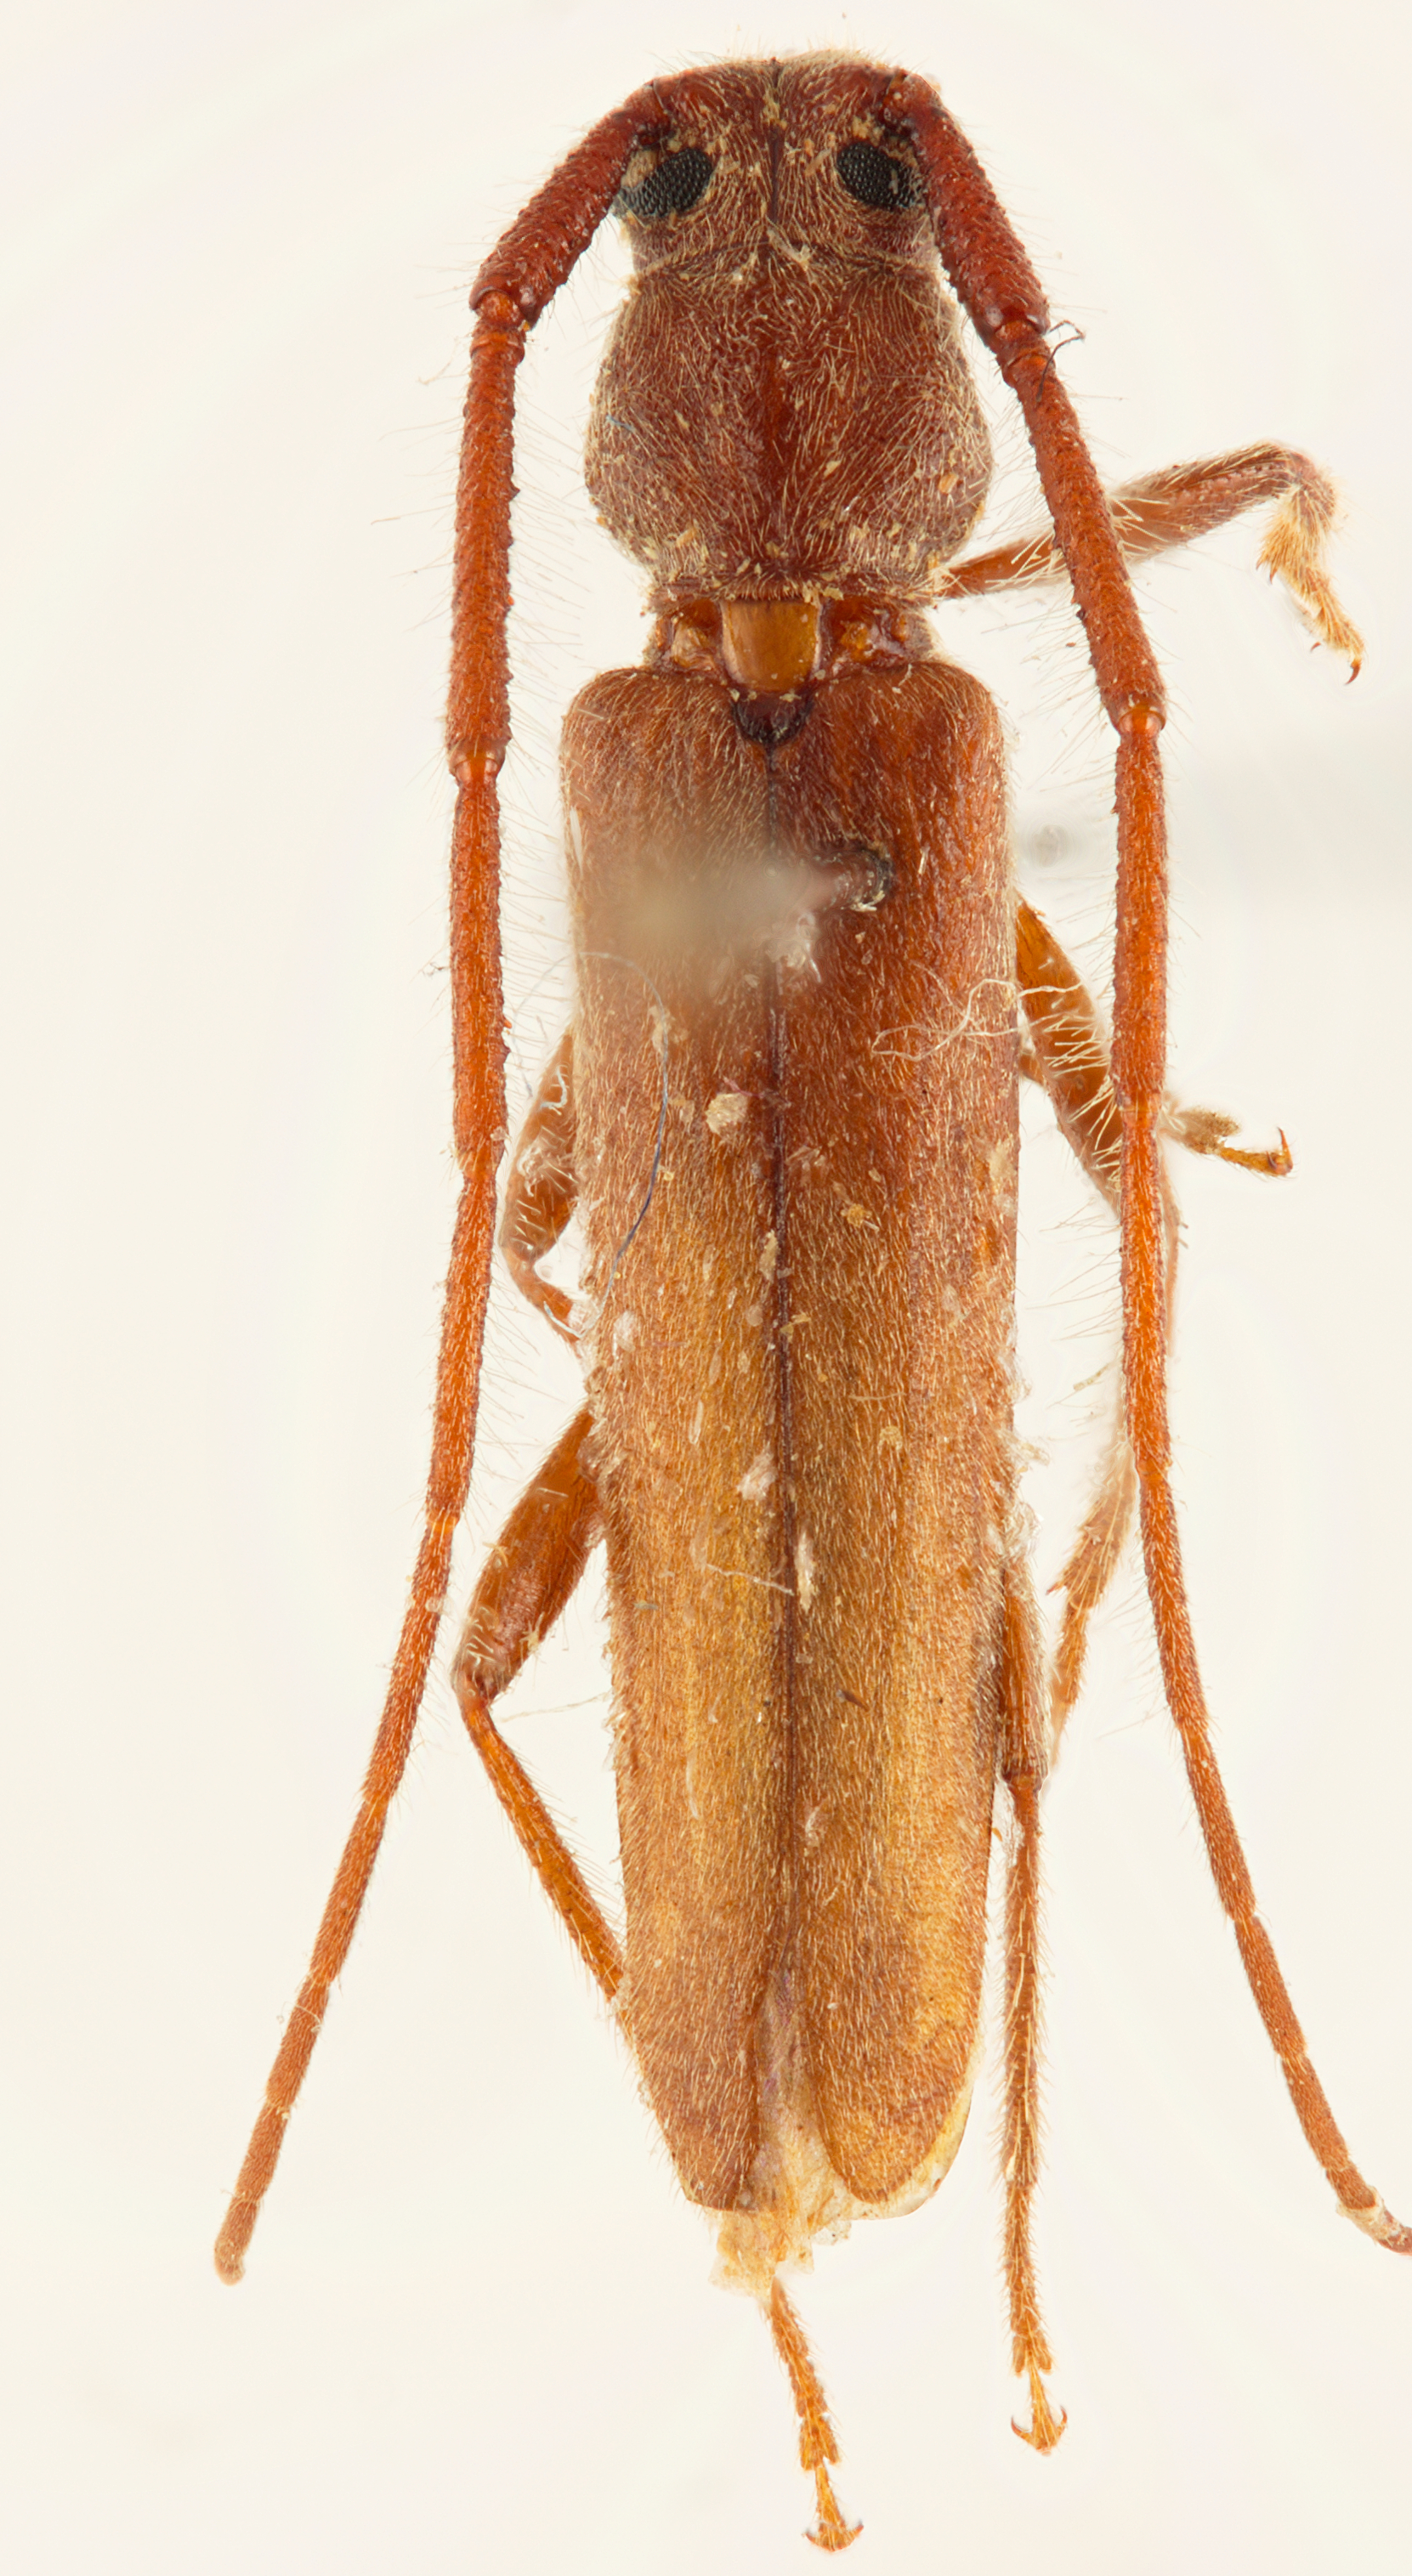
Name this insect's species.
Oeme rigida
